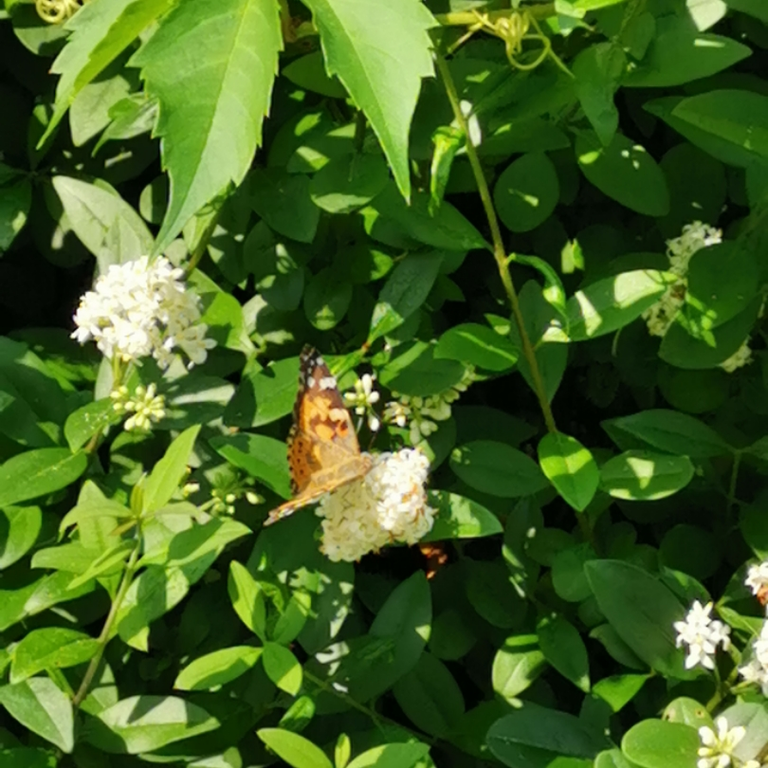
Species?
Vanessa cardui
